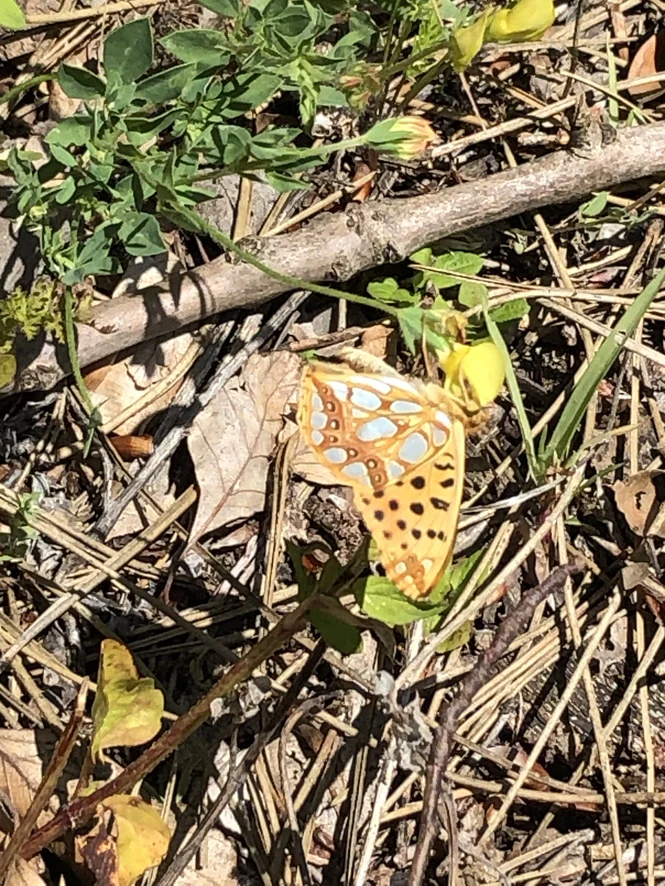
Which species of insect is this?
Issoria lathonia
